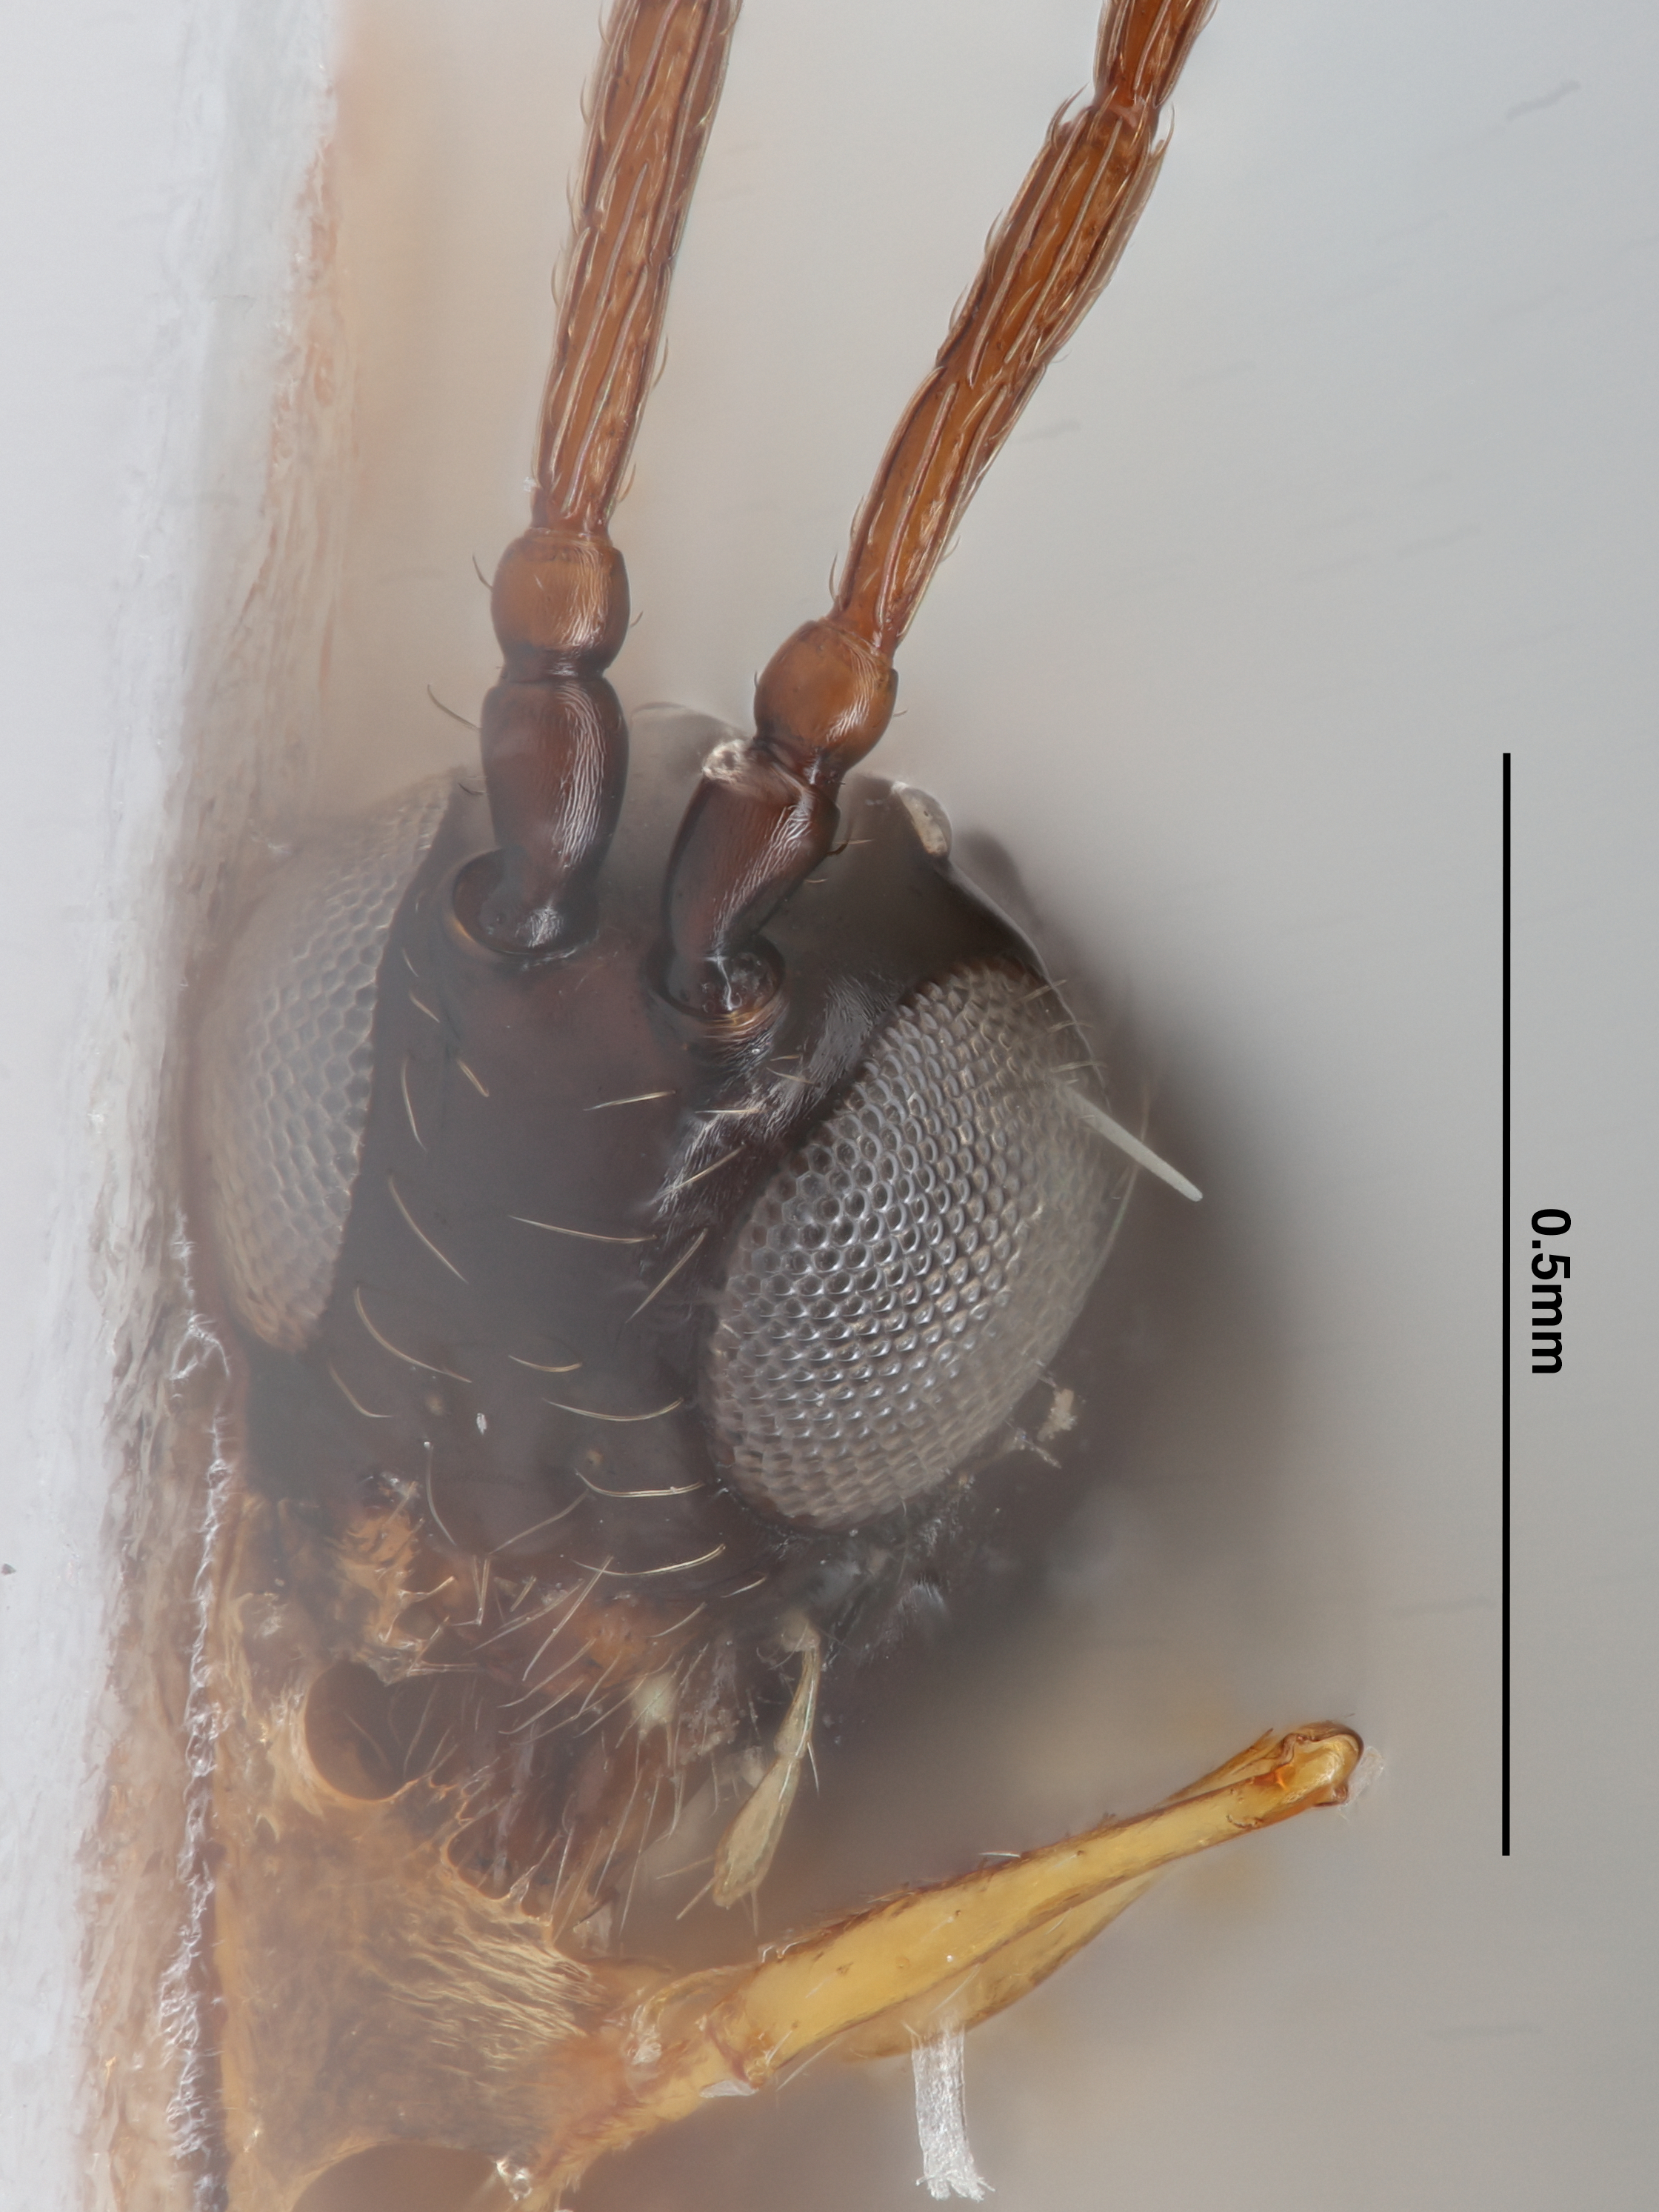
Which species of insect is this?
Humboldteria kojaki
